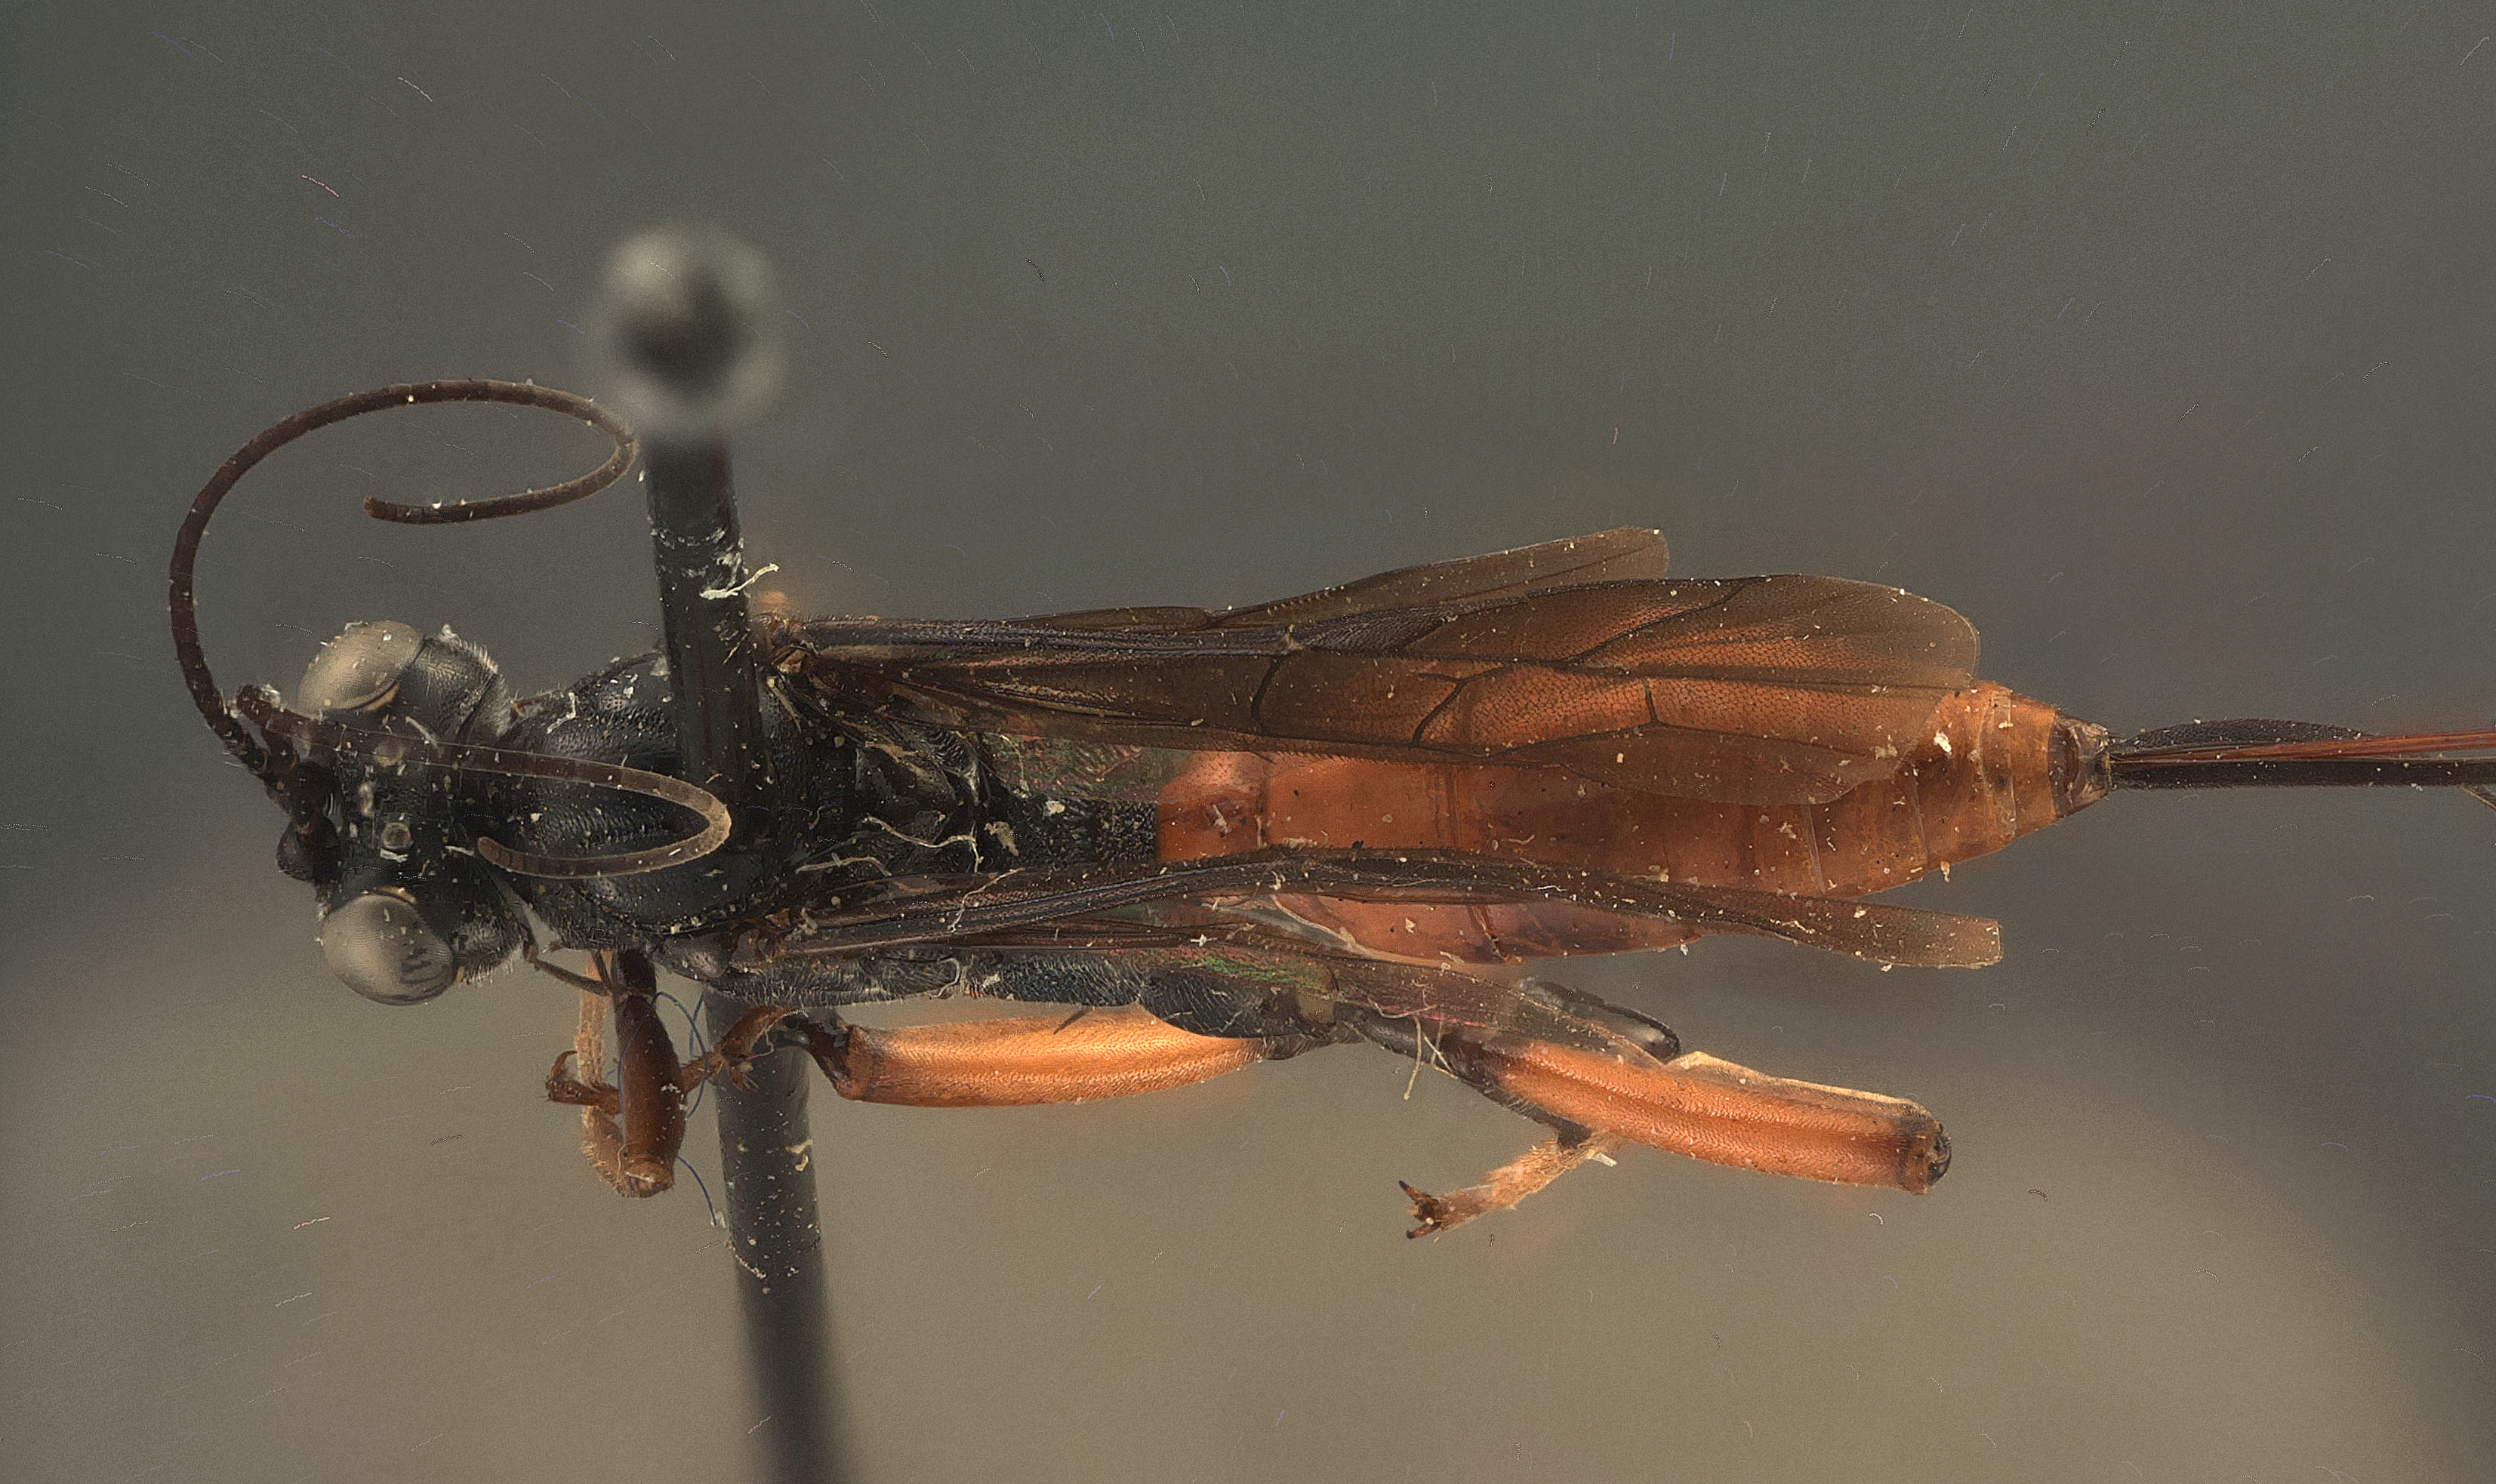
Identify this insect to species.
Cryptus mutatus
